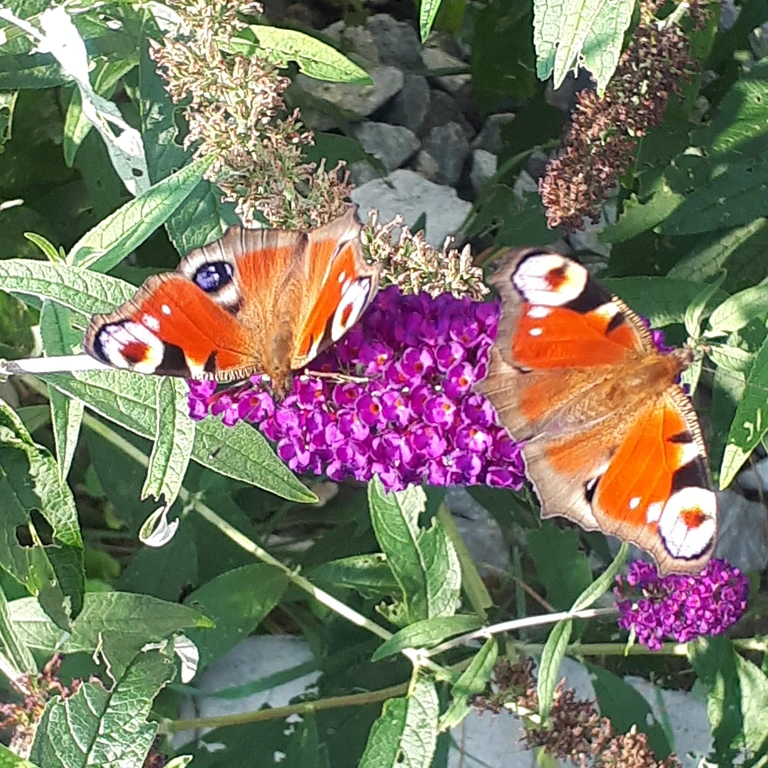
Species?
Aglais io
